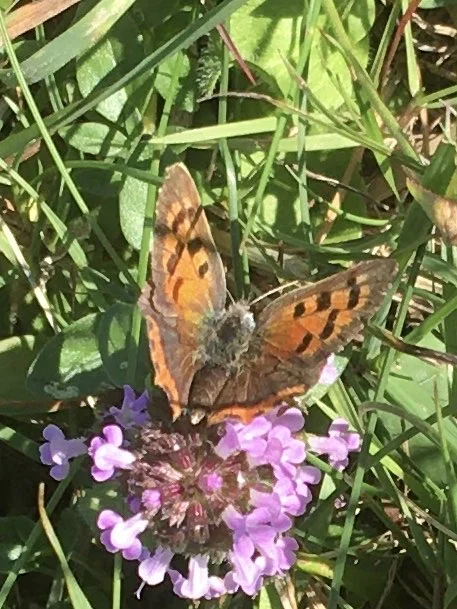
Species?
Lycaena phlaeas
